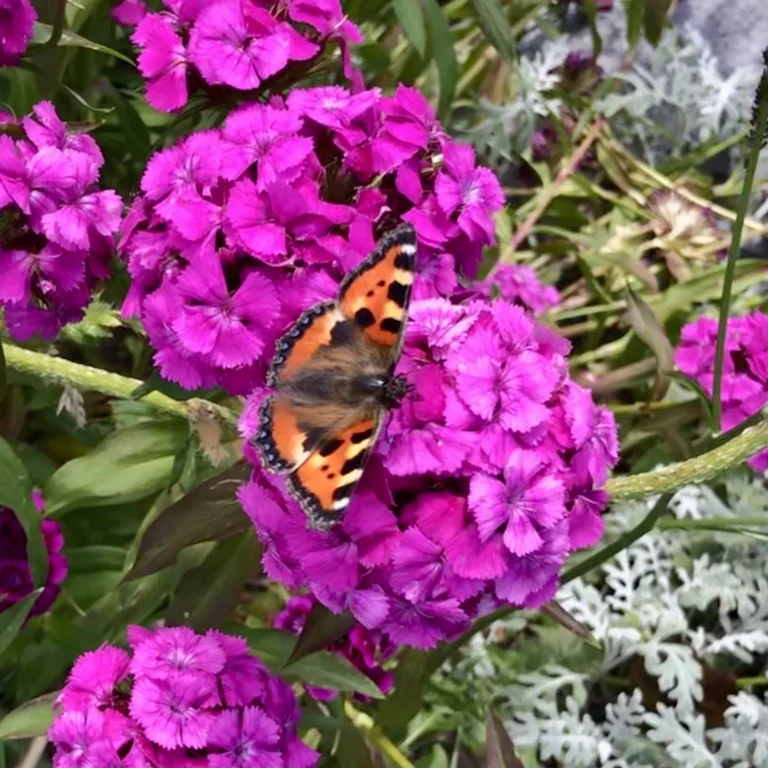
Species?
Aglais urticae
